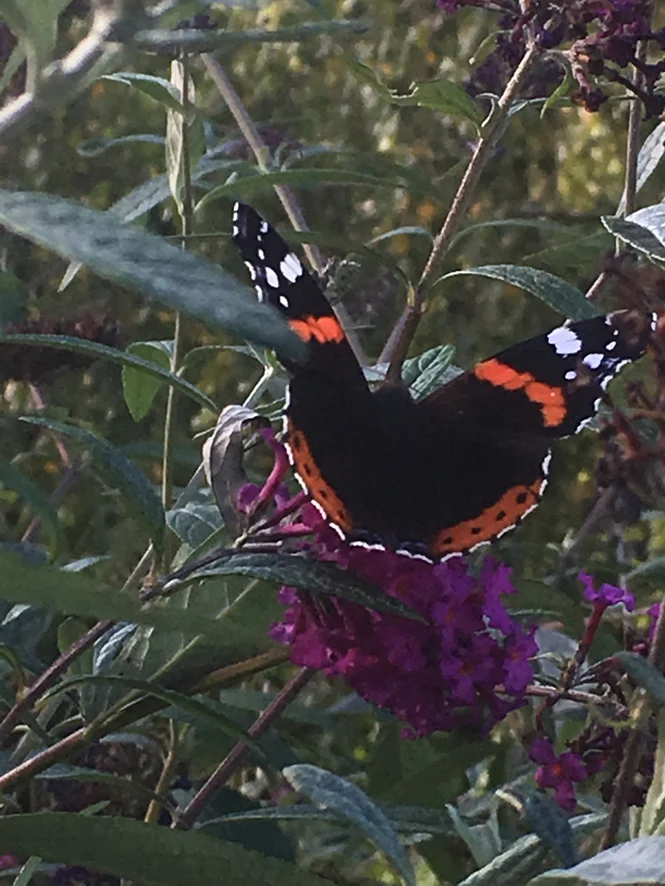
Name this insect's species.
Vanessa atalanta
